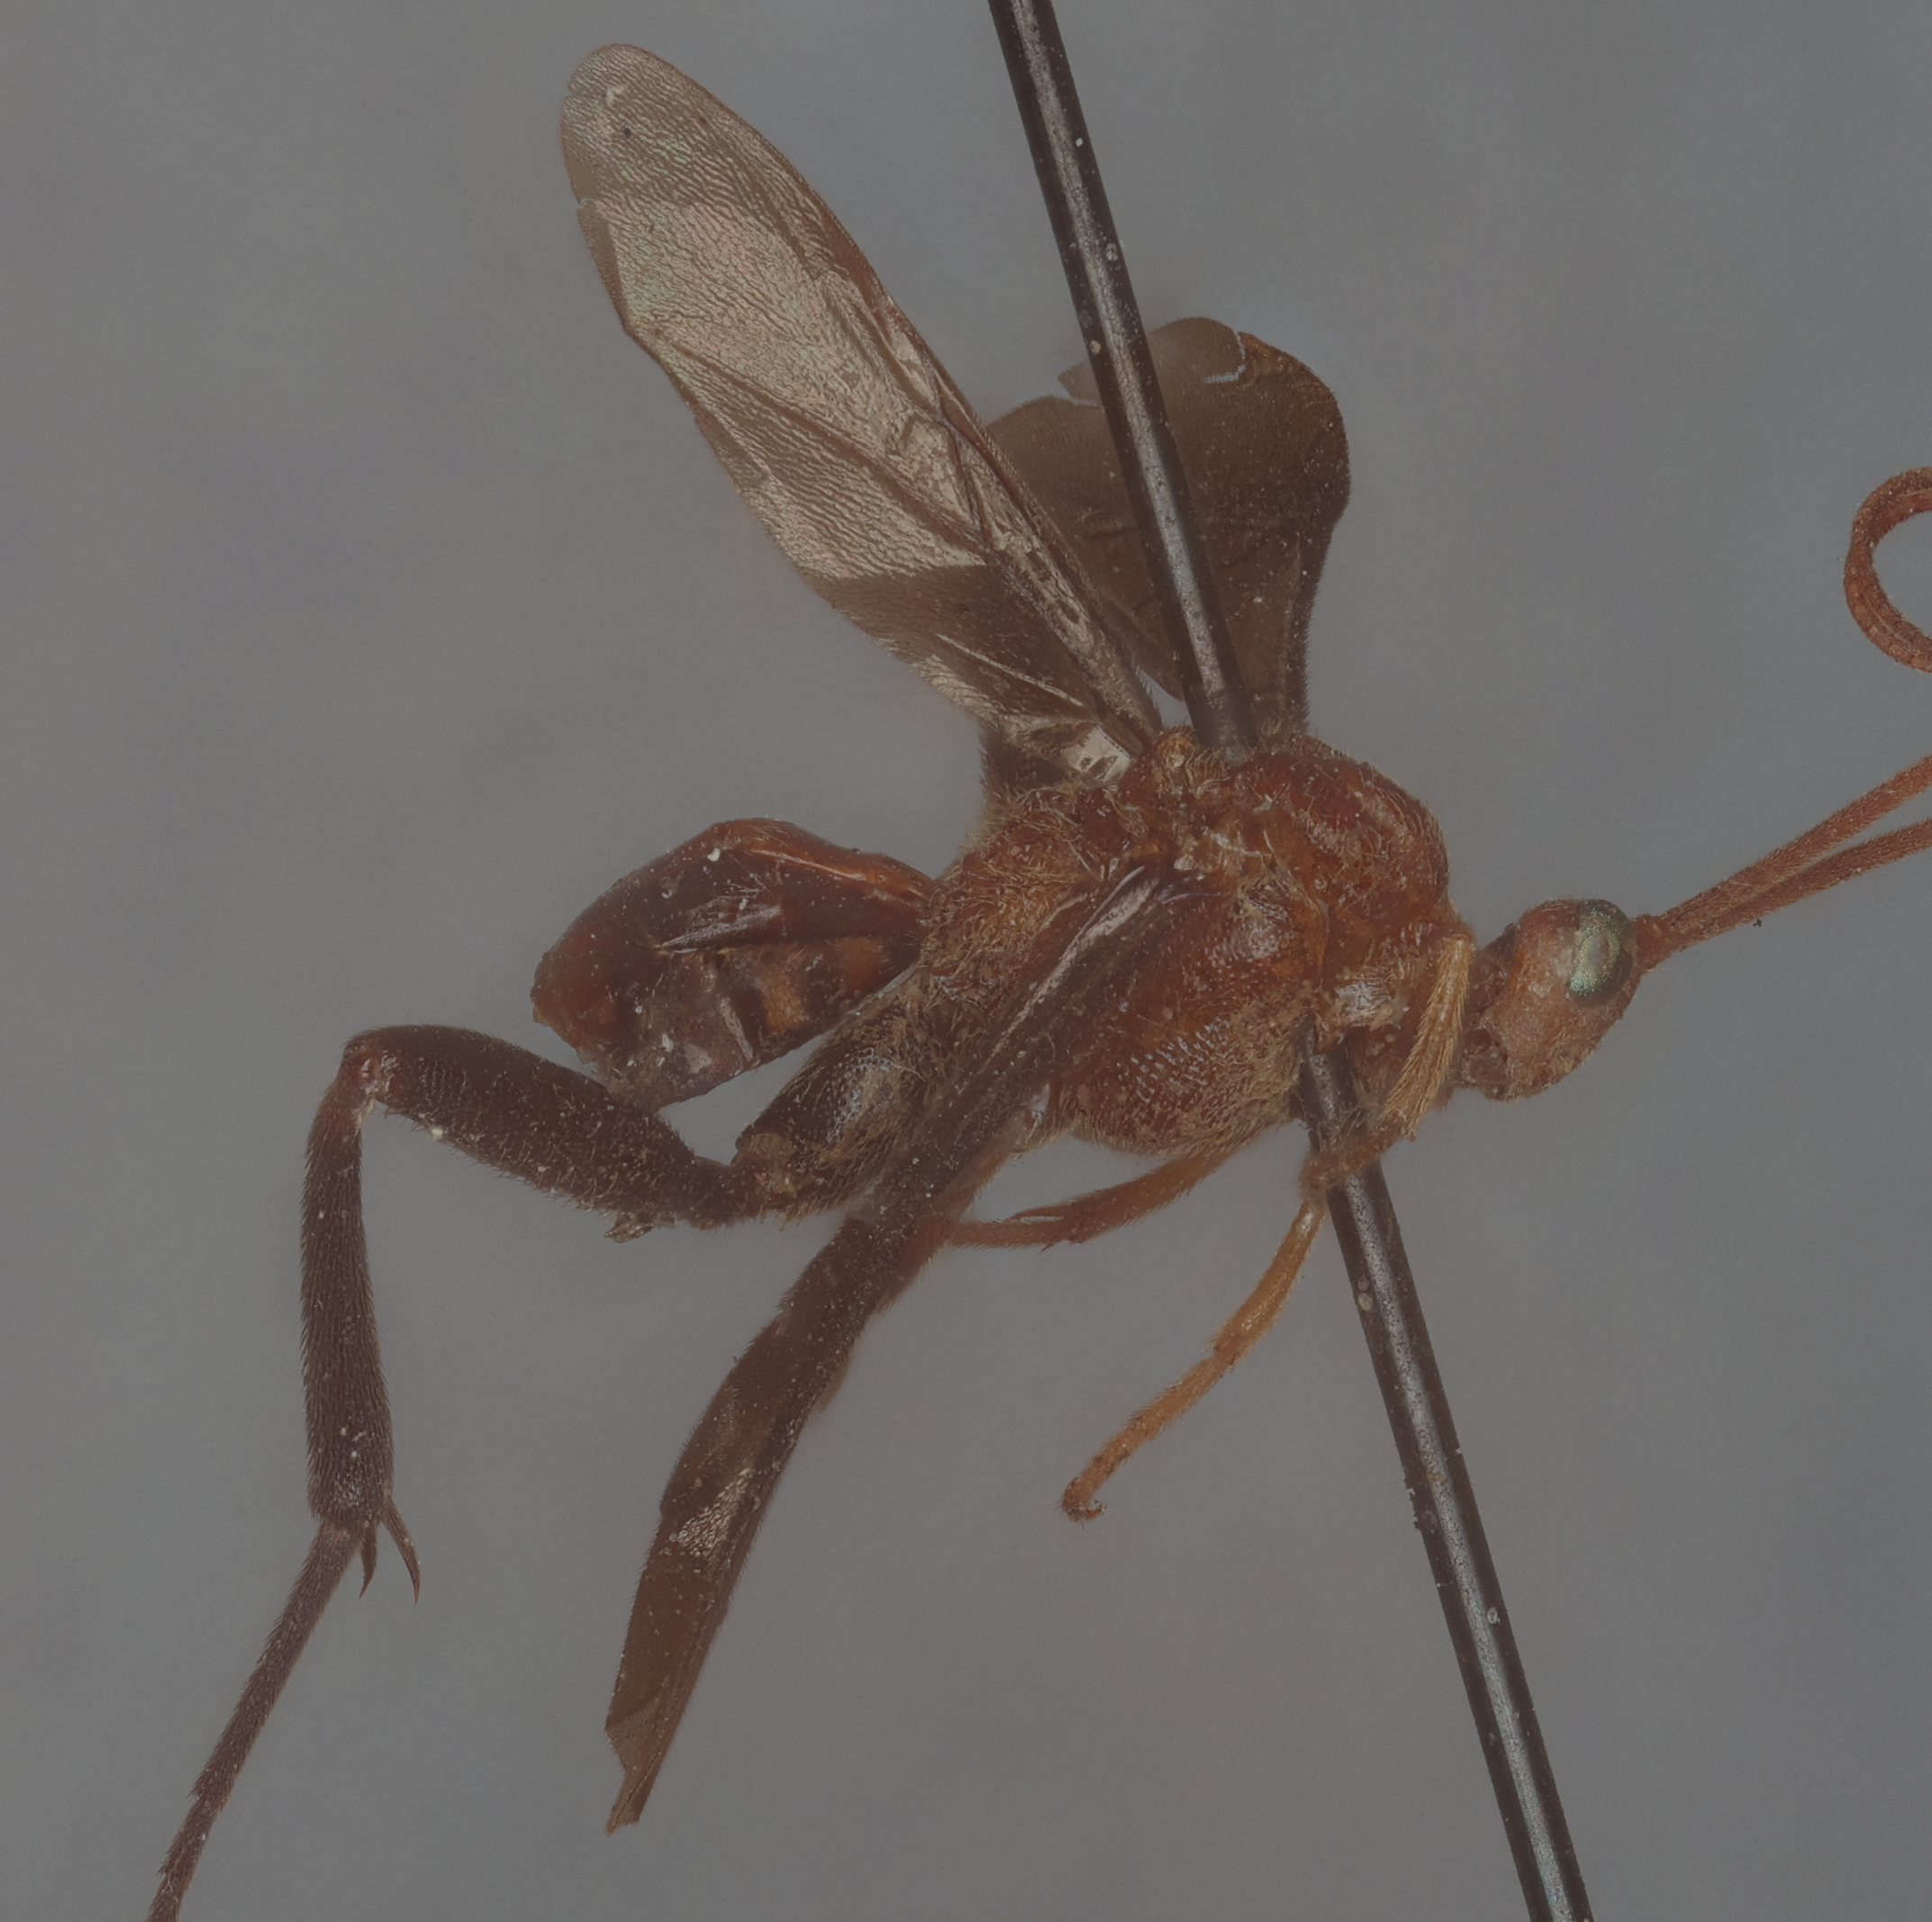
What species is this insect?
Euagathis relativa
